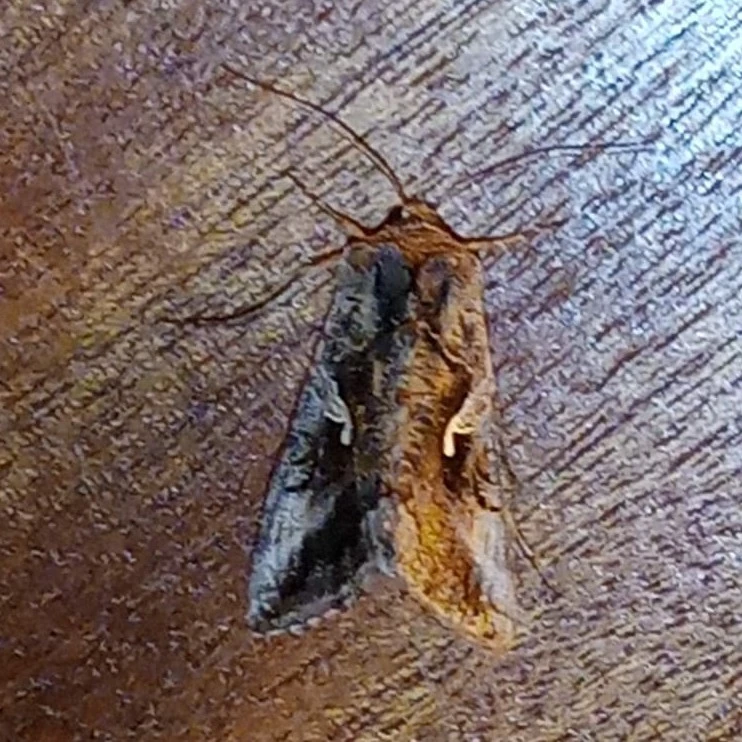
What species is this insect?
Autographa gamma
